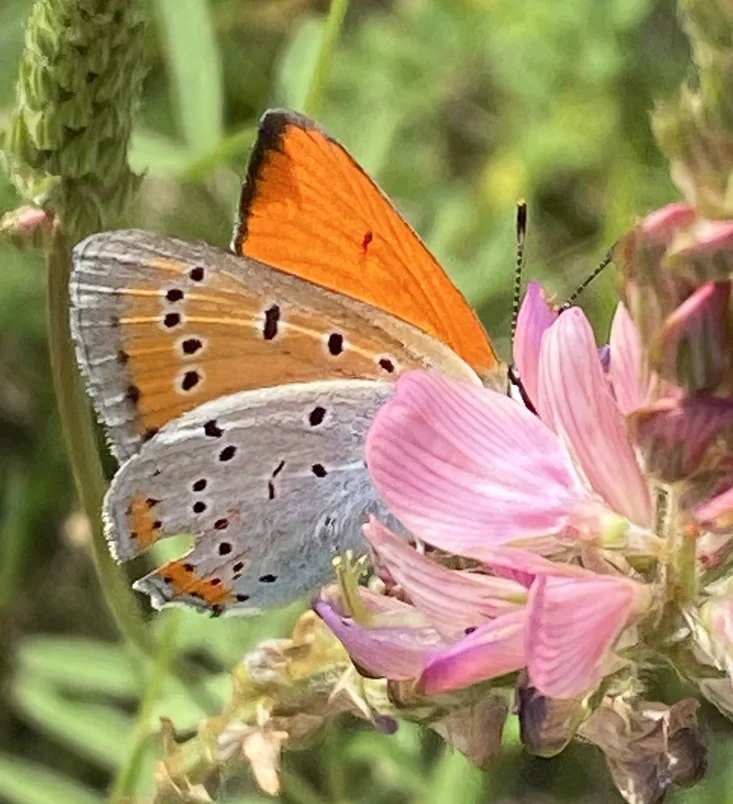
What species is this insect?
Lycaena dispar
